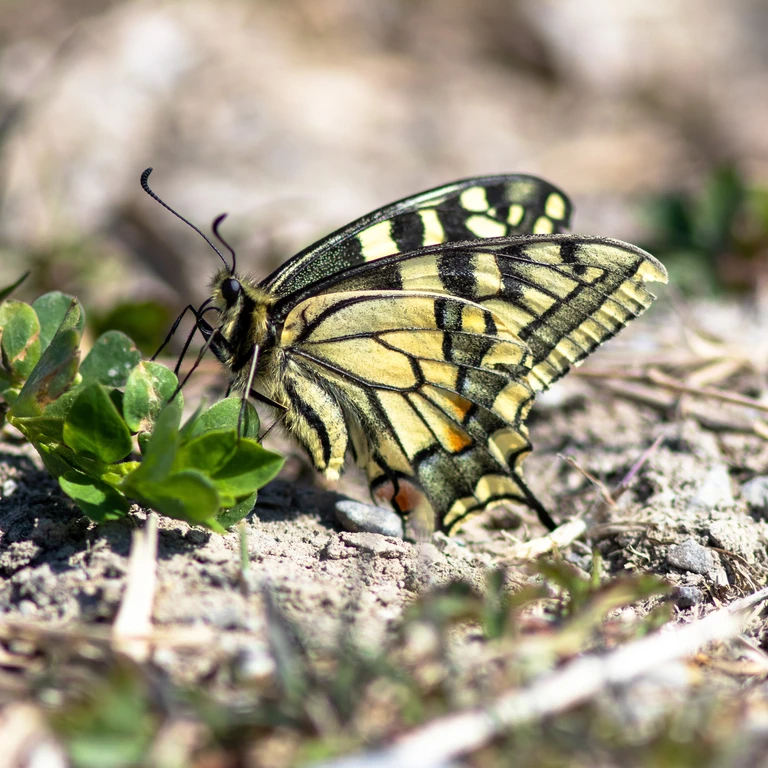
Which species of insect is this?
Papilio machaon
